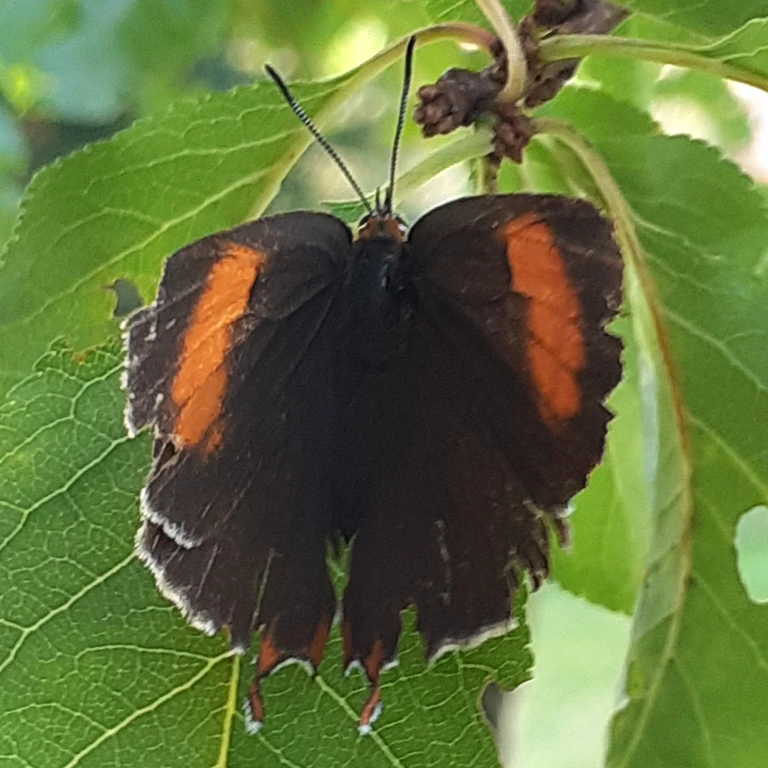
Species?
Thecla betulae
